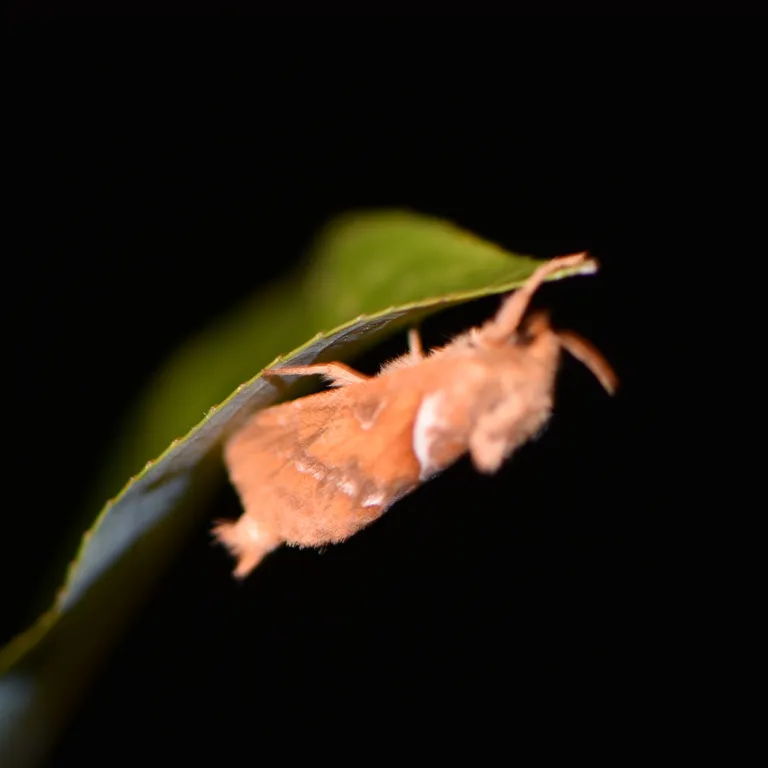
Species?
Triodia sylvina
